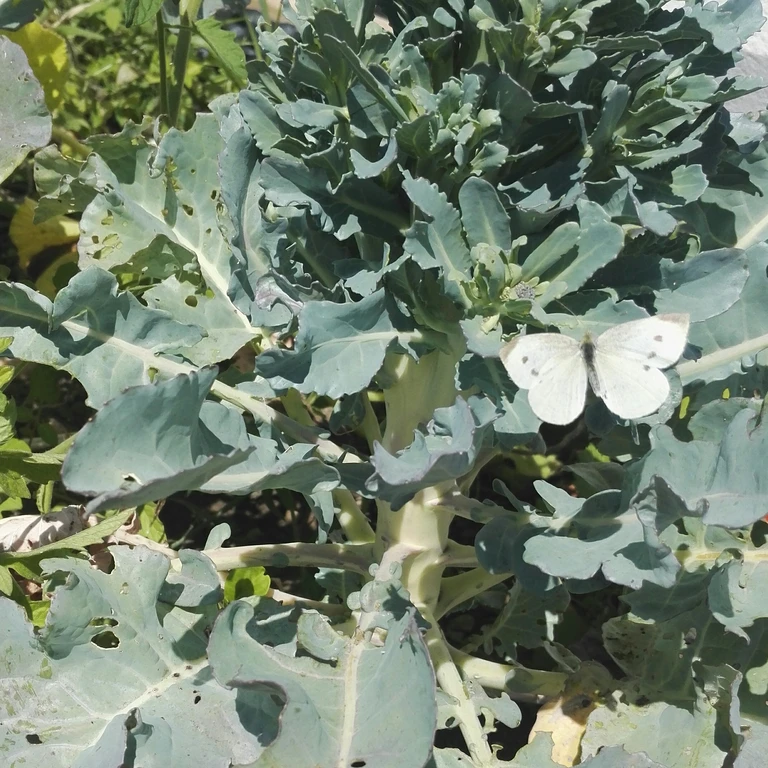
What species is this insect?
Pieris rapae
